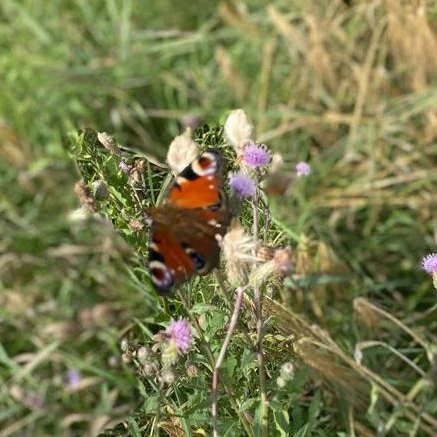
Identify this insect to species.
Aglais io
